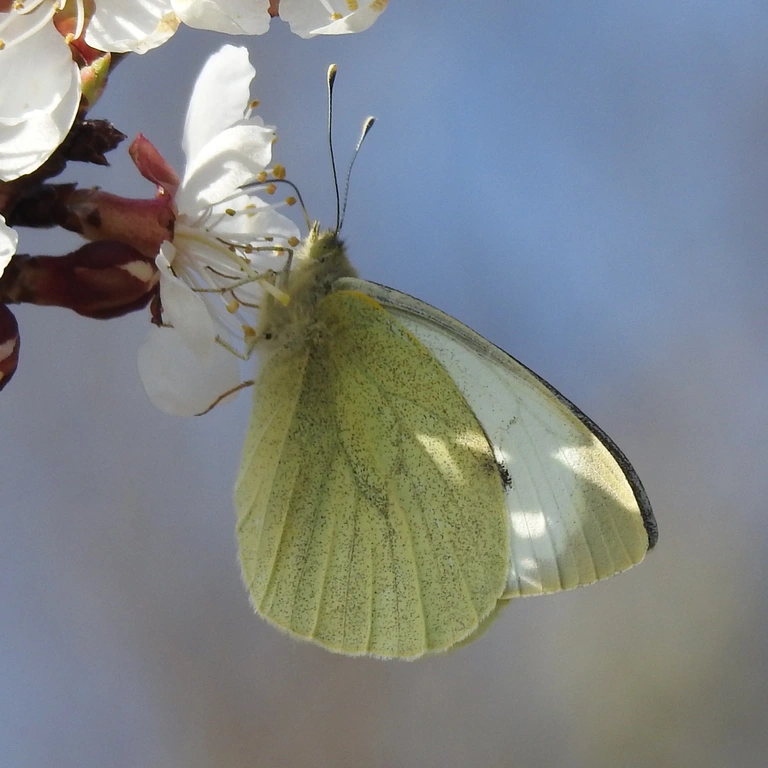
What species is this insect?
Pieris brassicae
